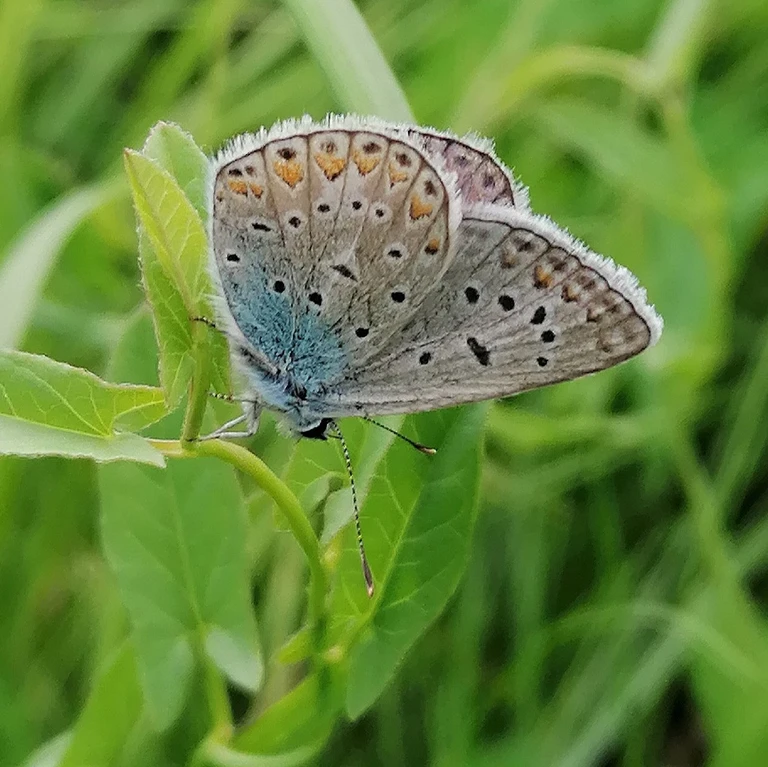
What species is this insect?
Polyommatus icarus
